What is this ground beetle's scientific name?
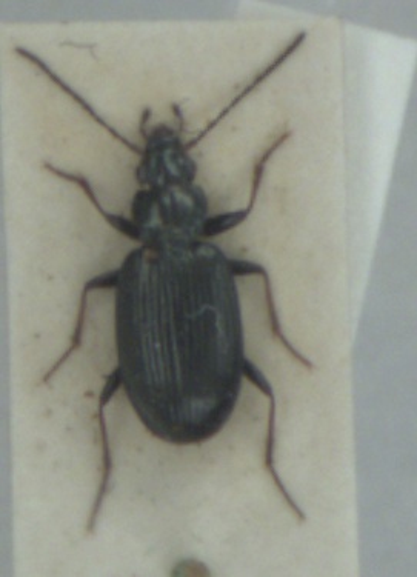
Bembidion tibiale
